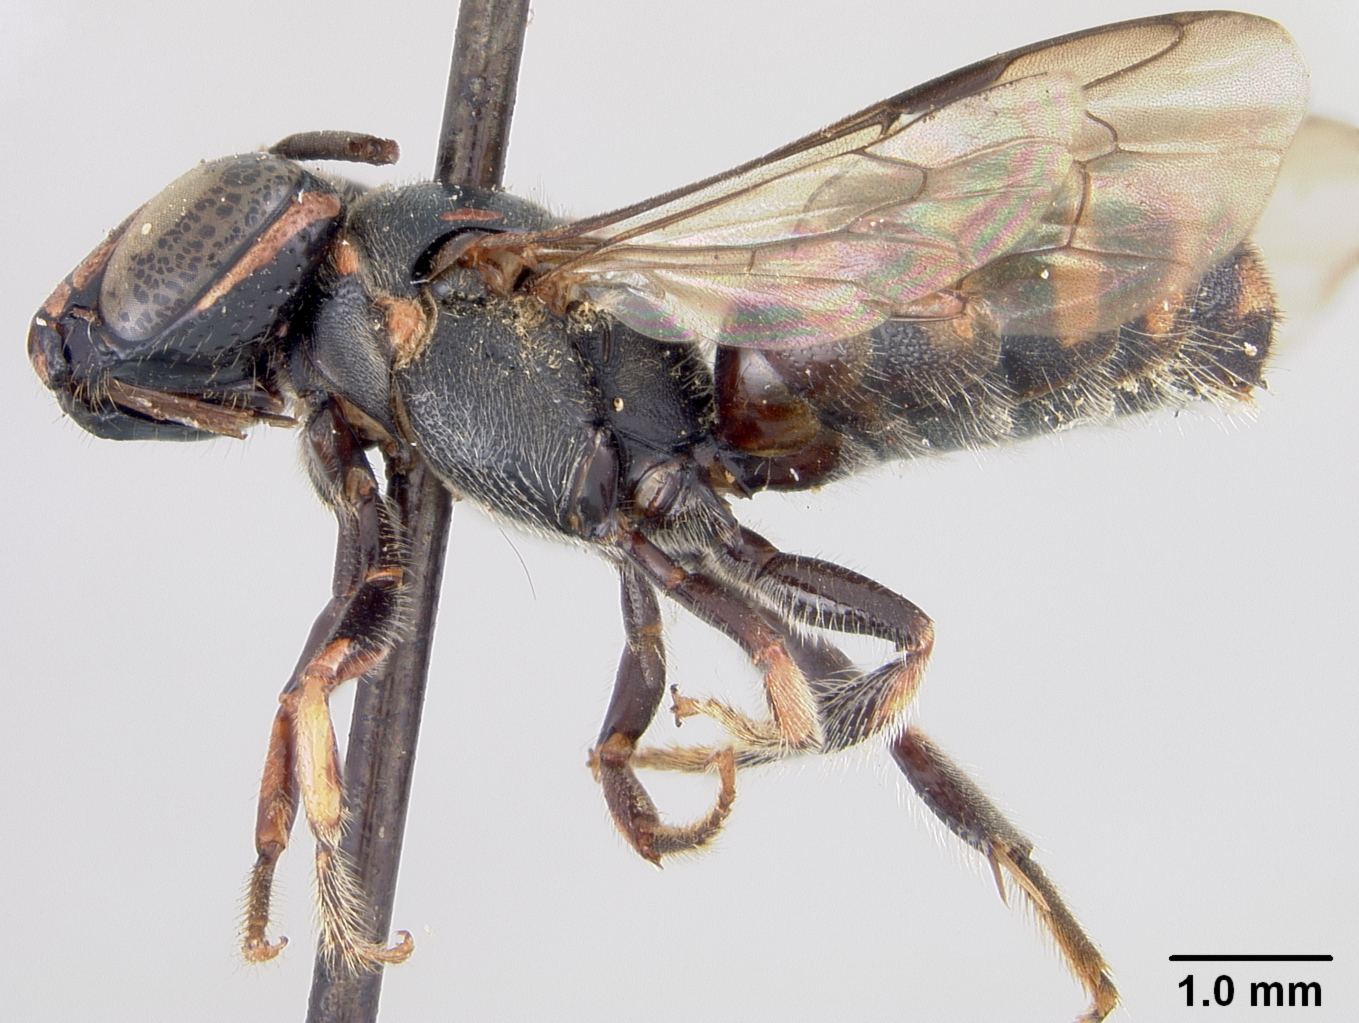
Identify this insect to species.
Ceratina acuticauda
